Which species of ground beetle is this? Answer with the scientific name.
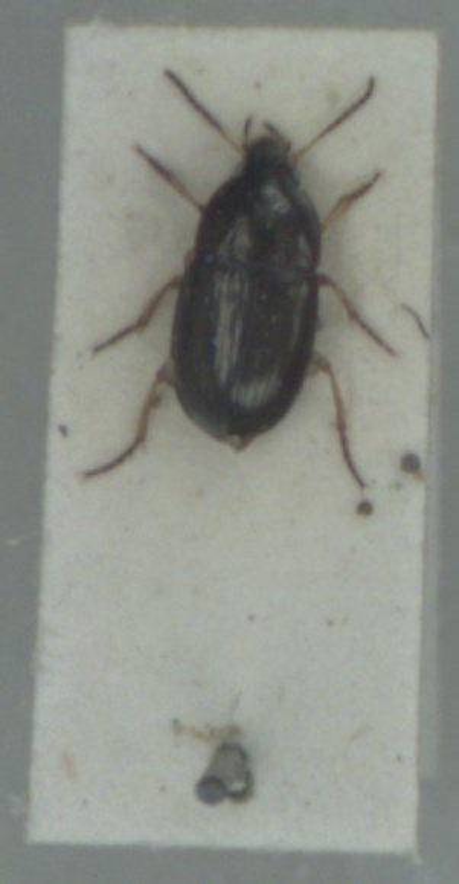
Amara lucida
